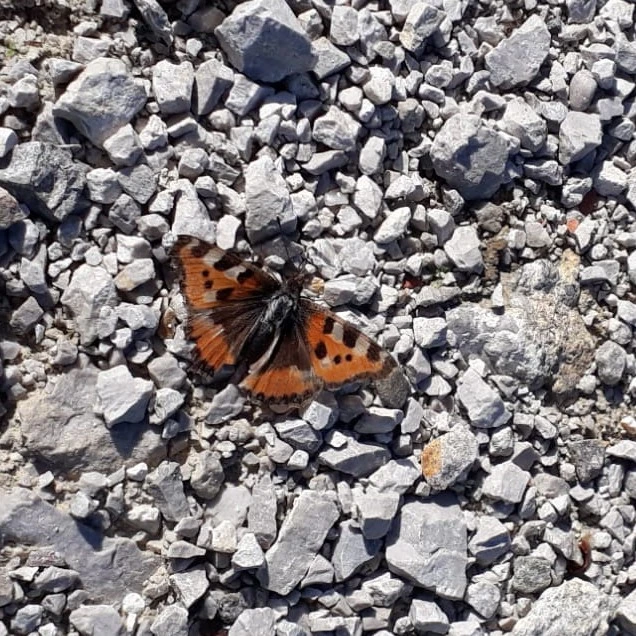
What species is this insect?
Aglais urticae
